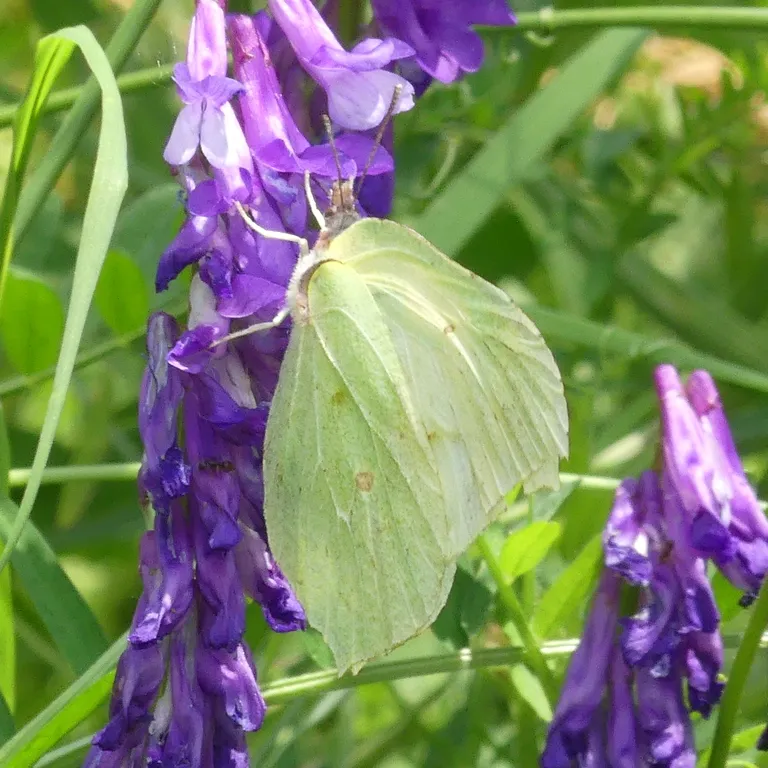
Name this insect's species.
Gonepteryx rhamni
